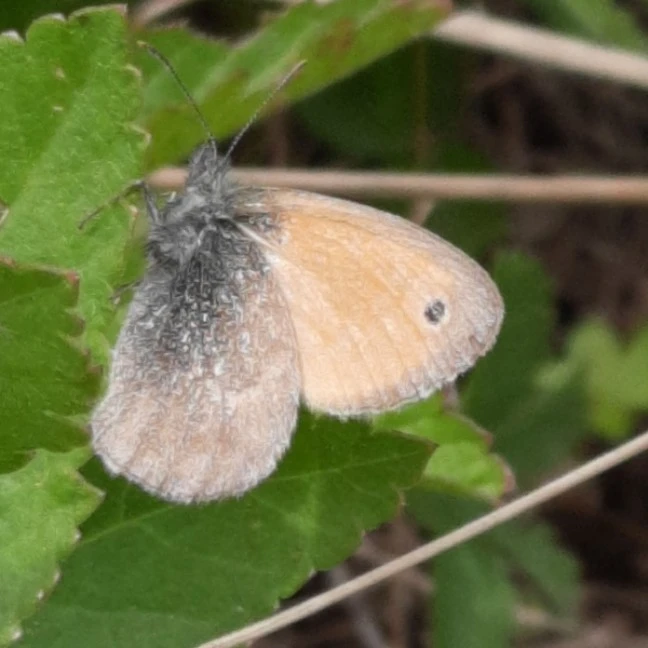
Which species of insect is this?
Coenonympha pamphilus
